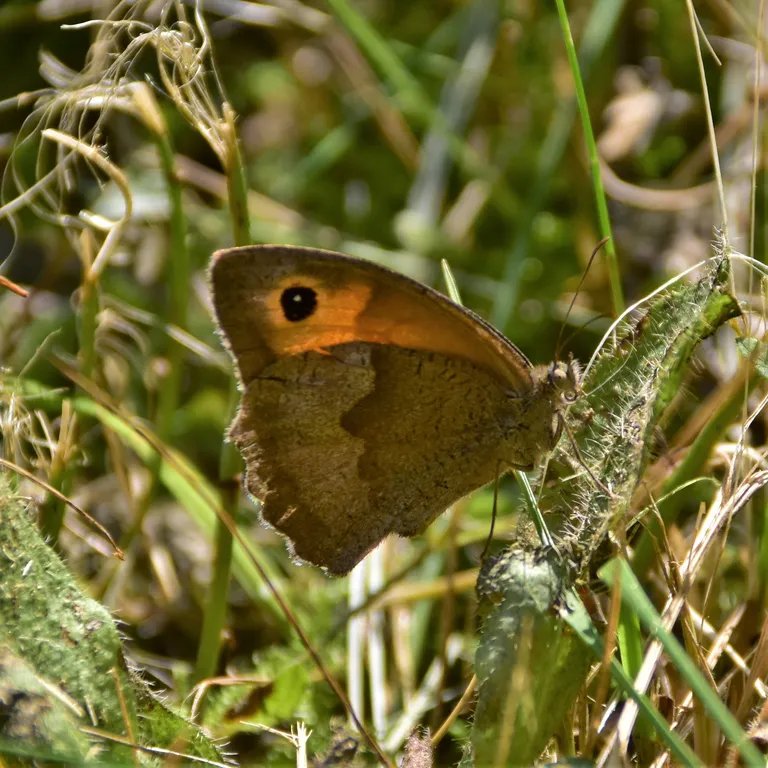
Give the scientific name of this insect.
Maniola jurtina
